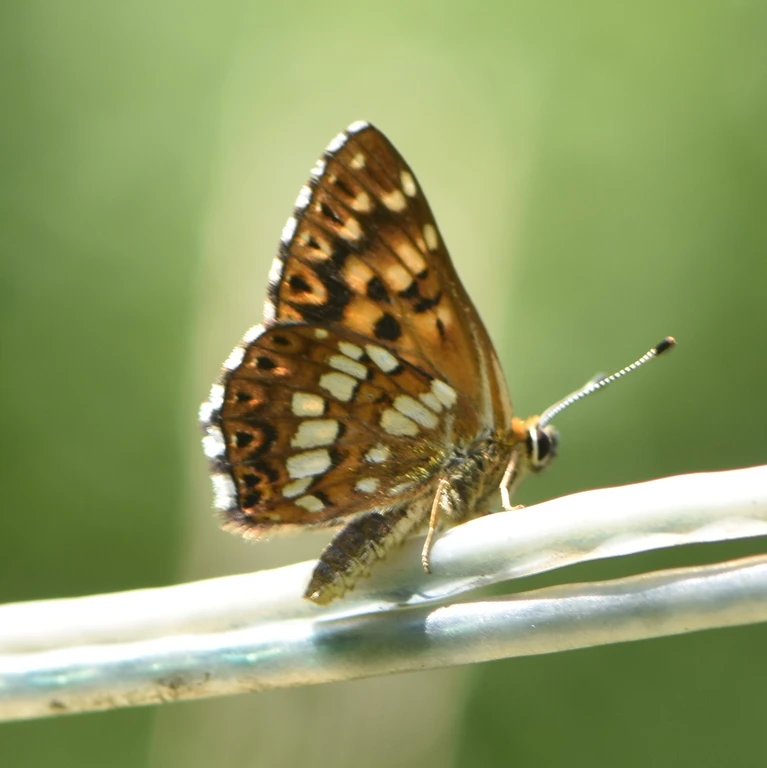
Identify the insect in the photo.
Hamearis lucina
